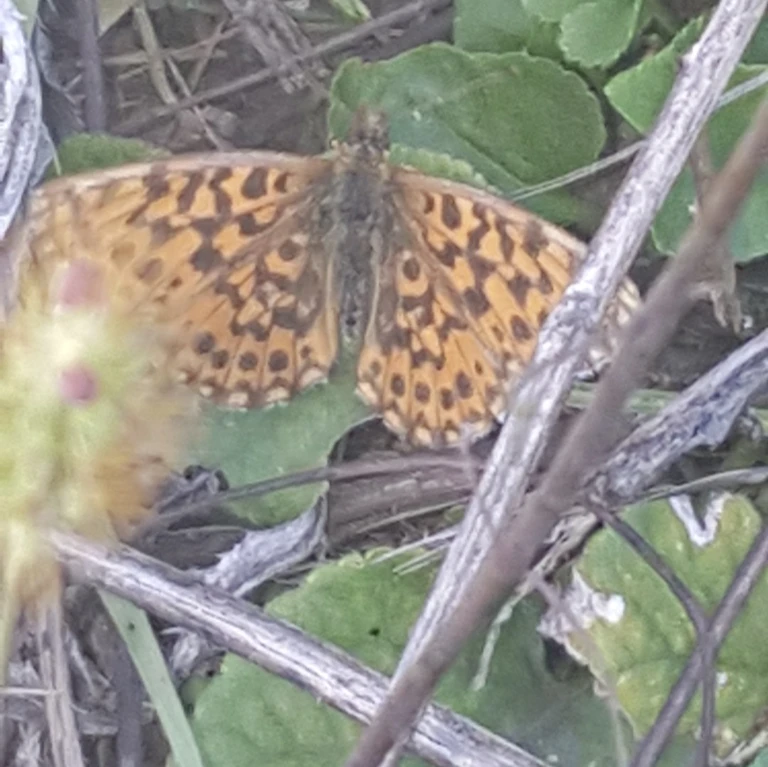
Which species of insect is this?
Boloria dia
